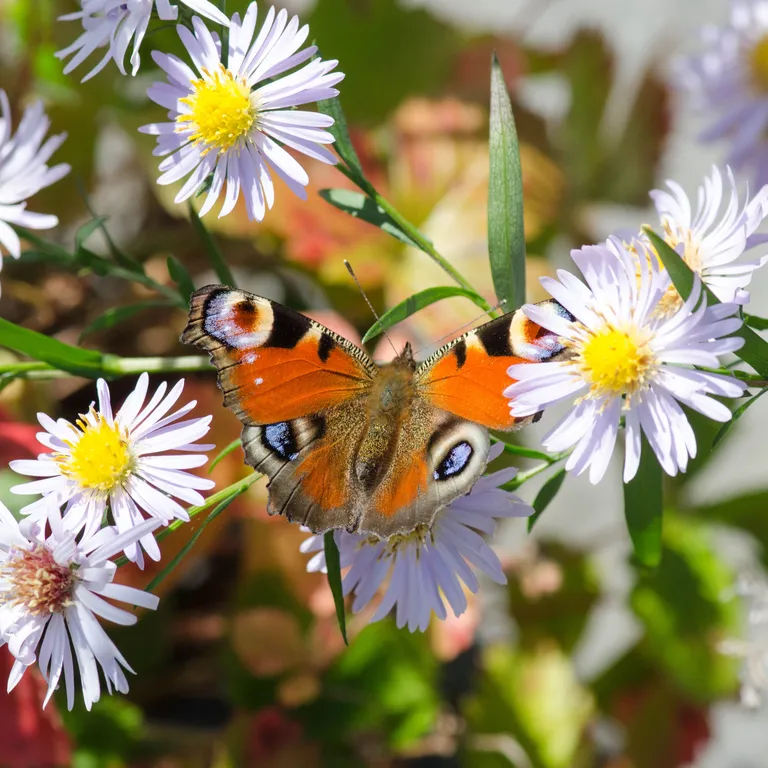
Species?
Aglais io
